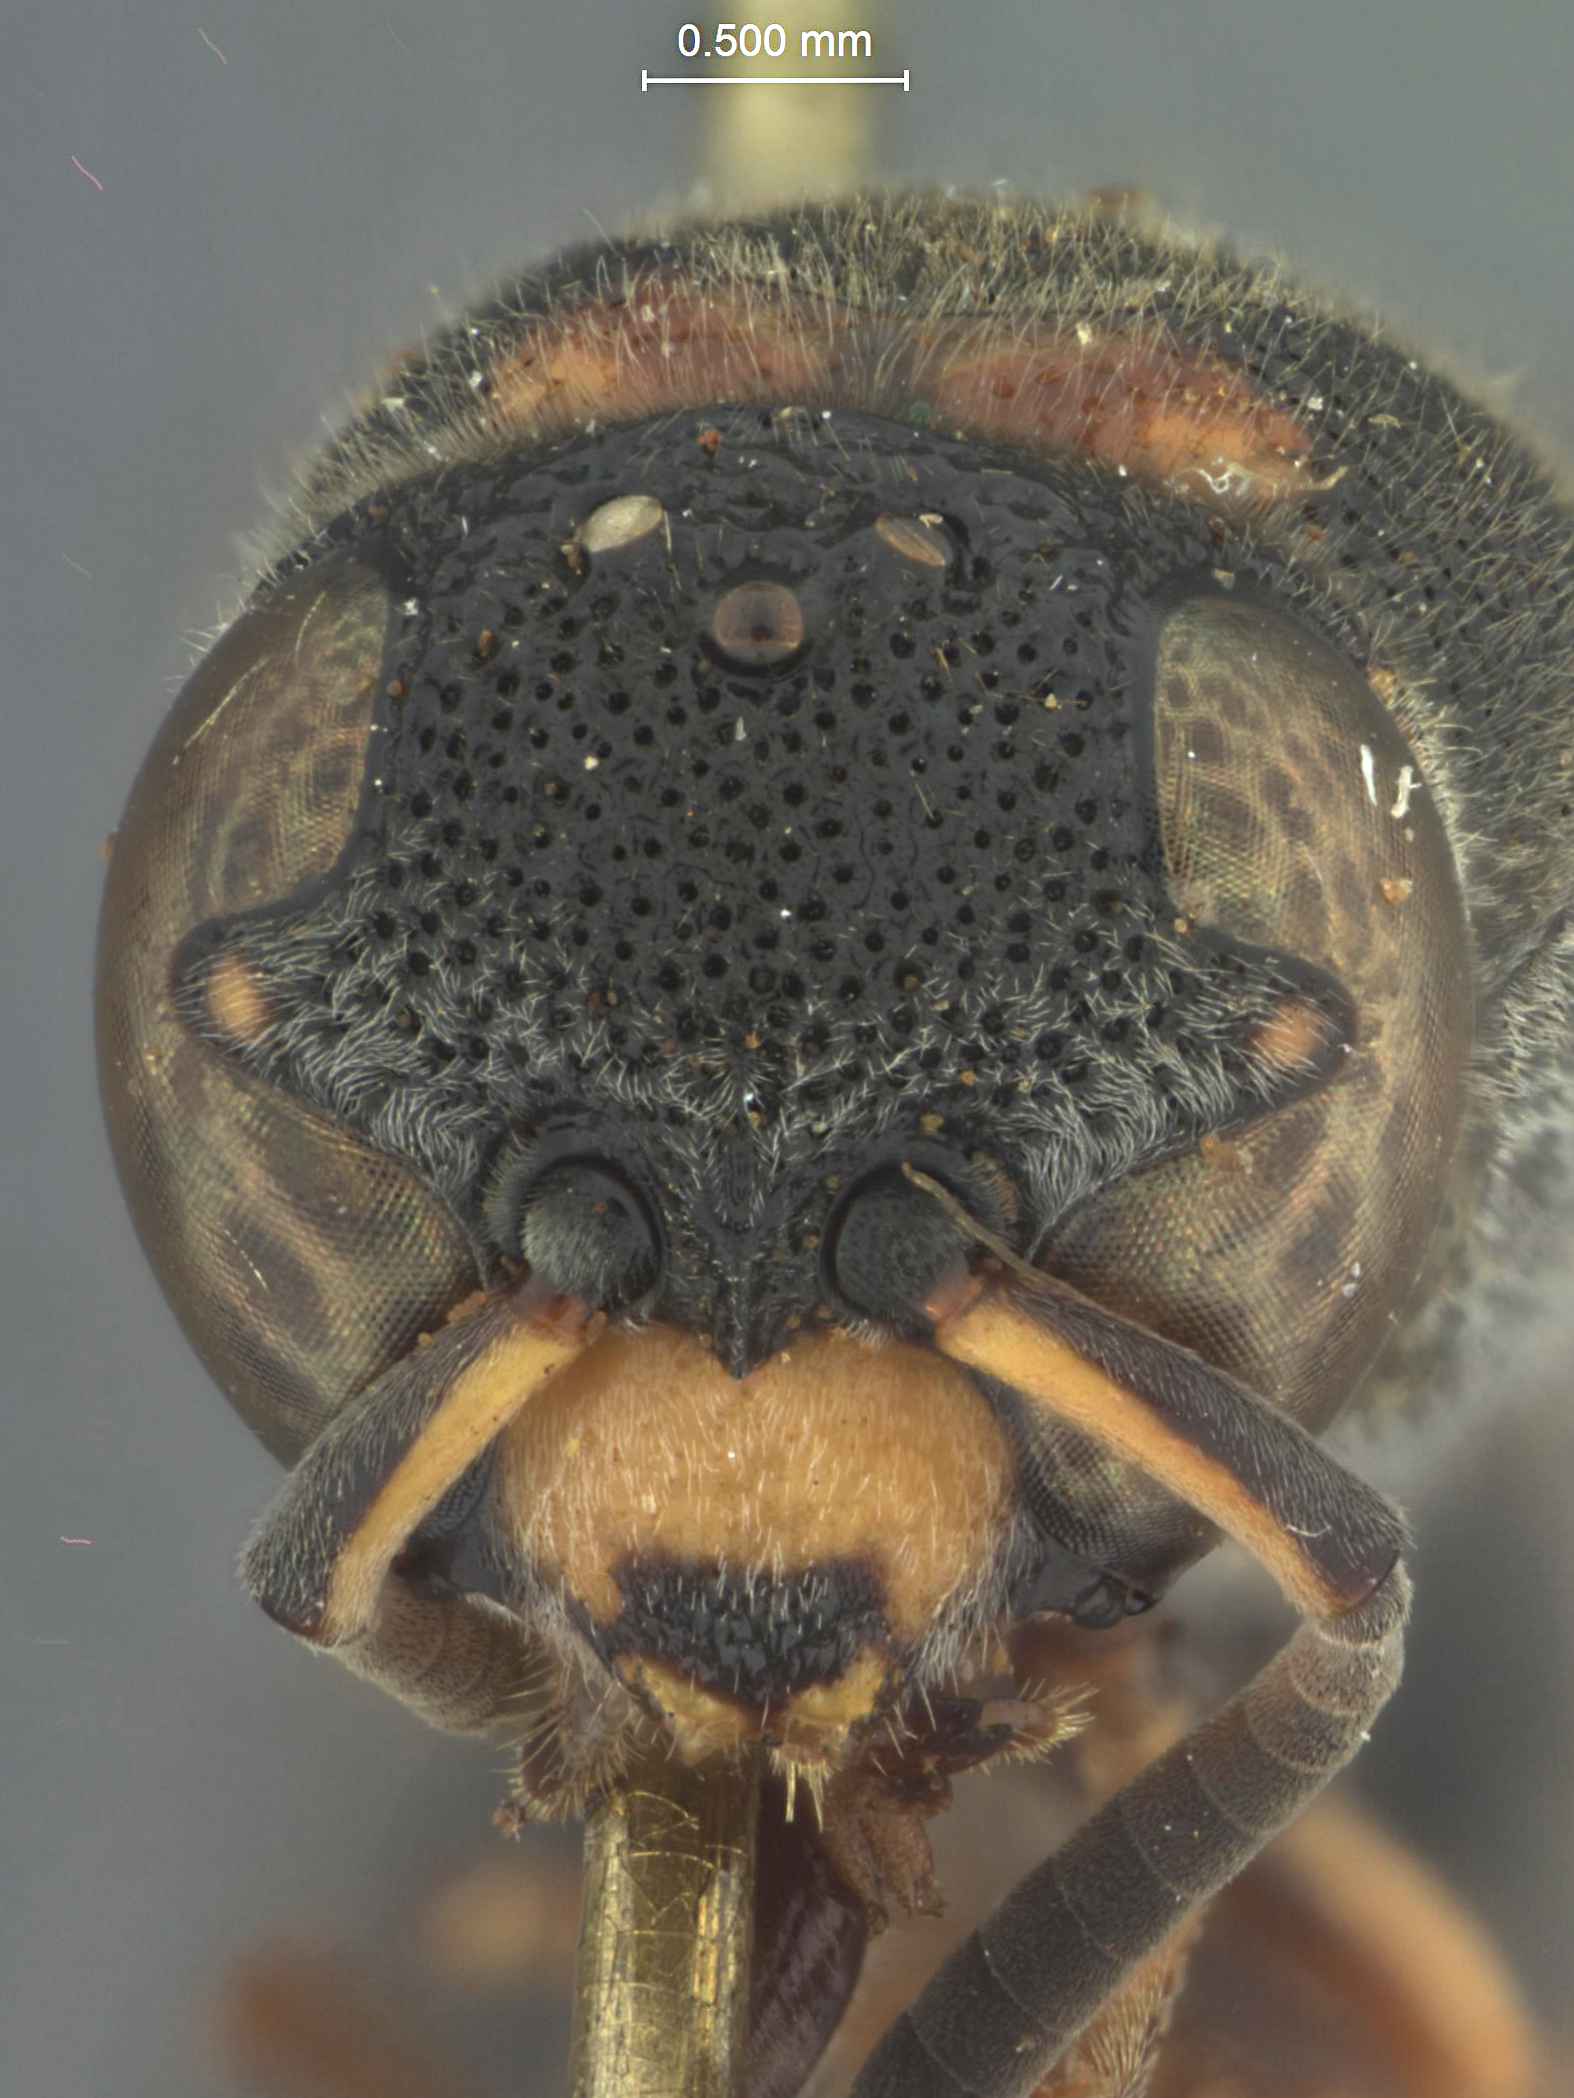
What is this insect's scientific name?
Parancistrocerus yachowensis
